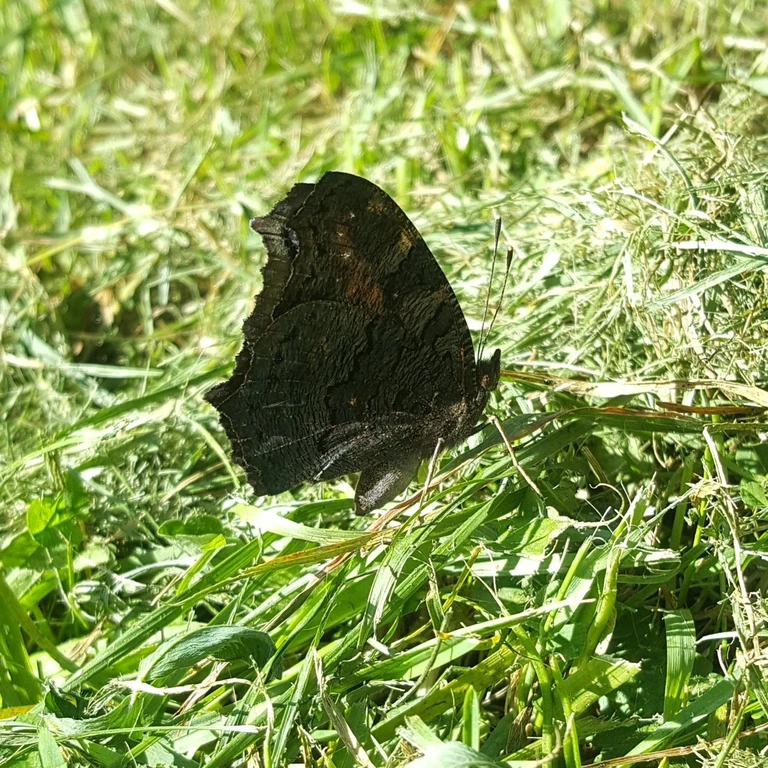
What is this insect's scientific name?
Aglais io
